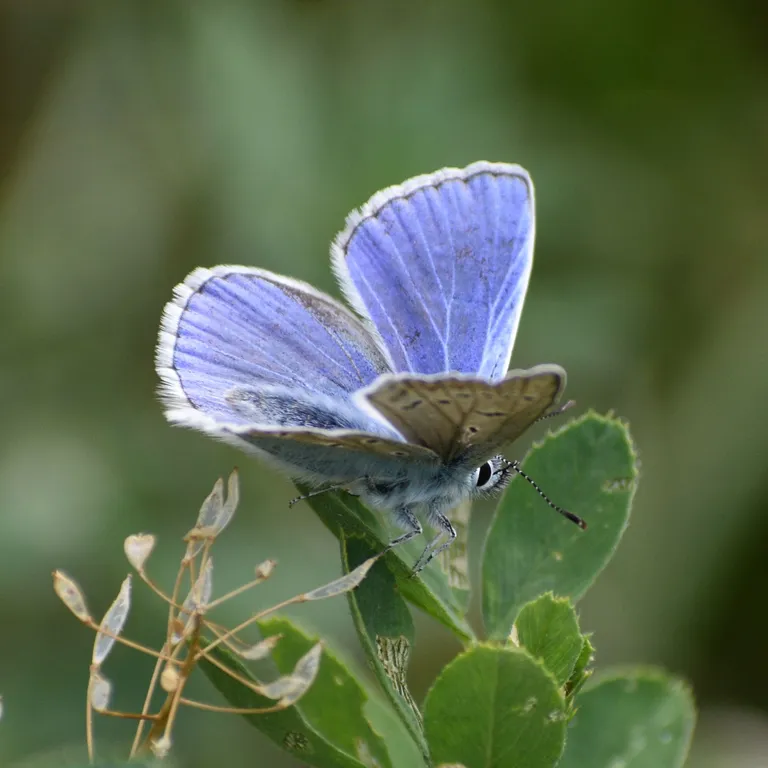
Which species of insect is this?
Polyommatus icarus
